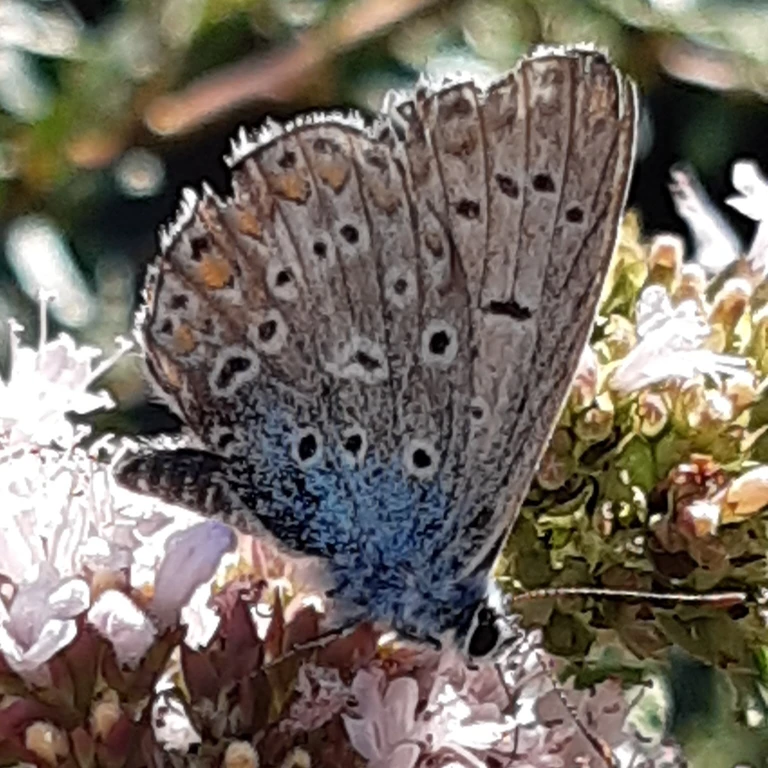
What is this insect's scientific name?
Polyommatus icarus
